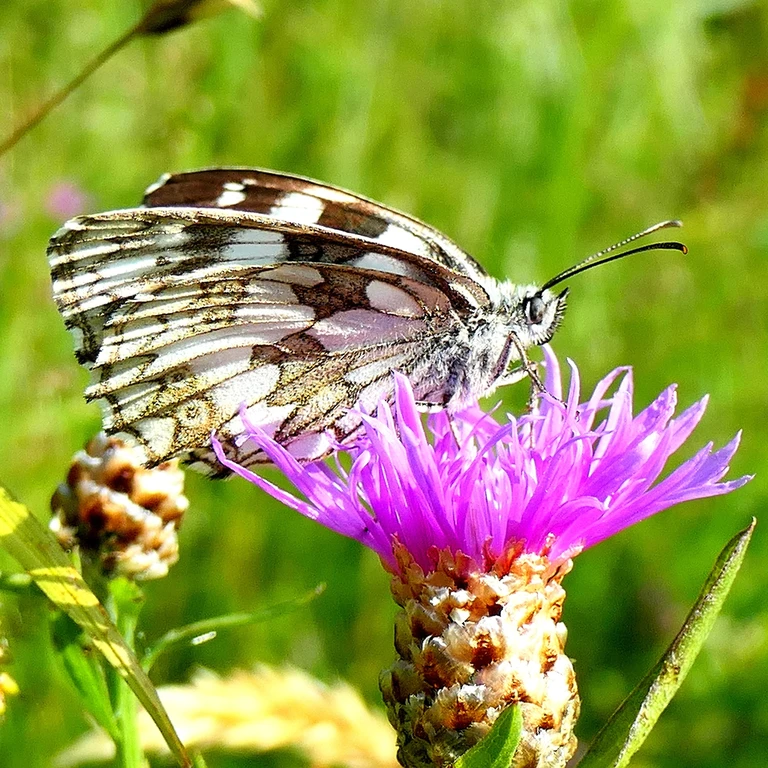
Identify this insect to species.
Melanargia galathea
